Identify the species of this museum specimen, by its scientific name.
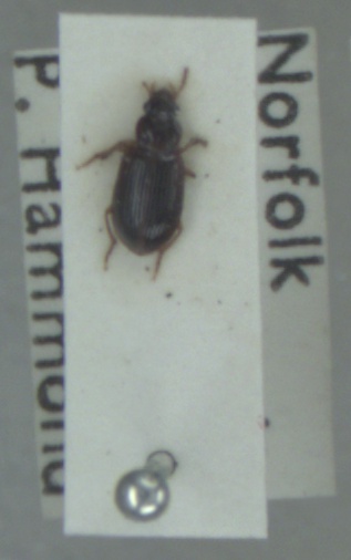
Bradycellus harpalinus
